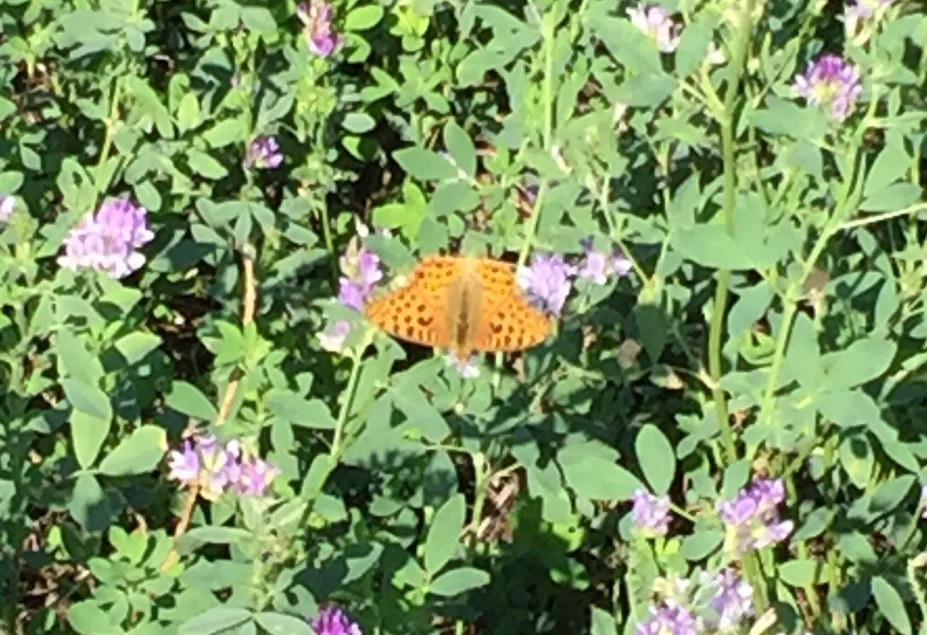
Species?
Issoria lathonia
